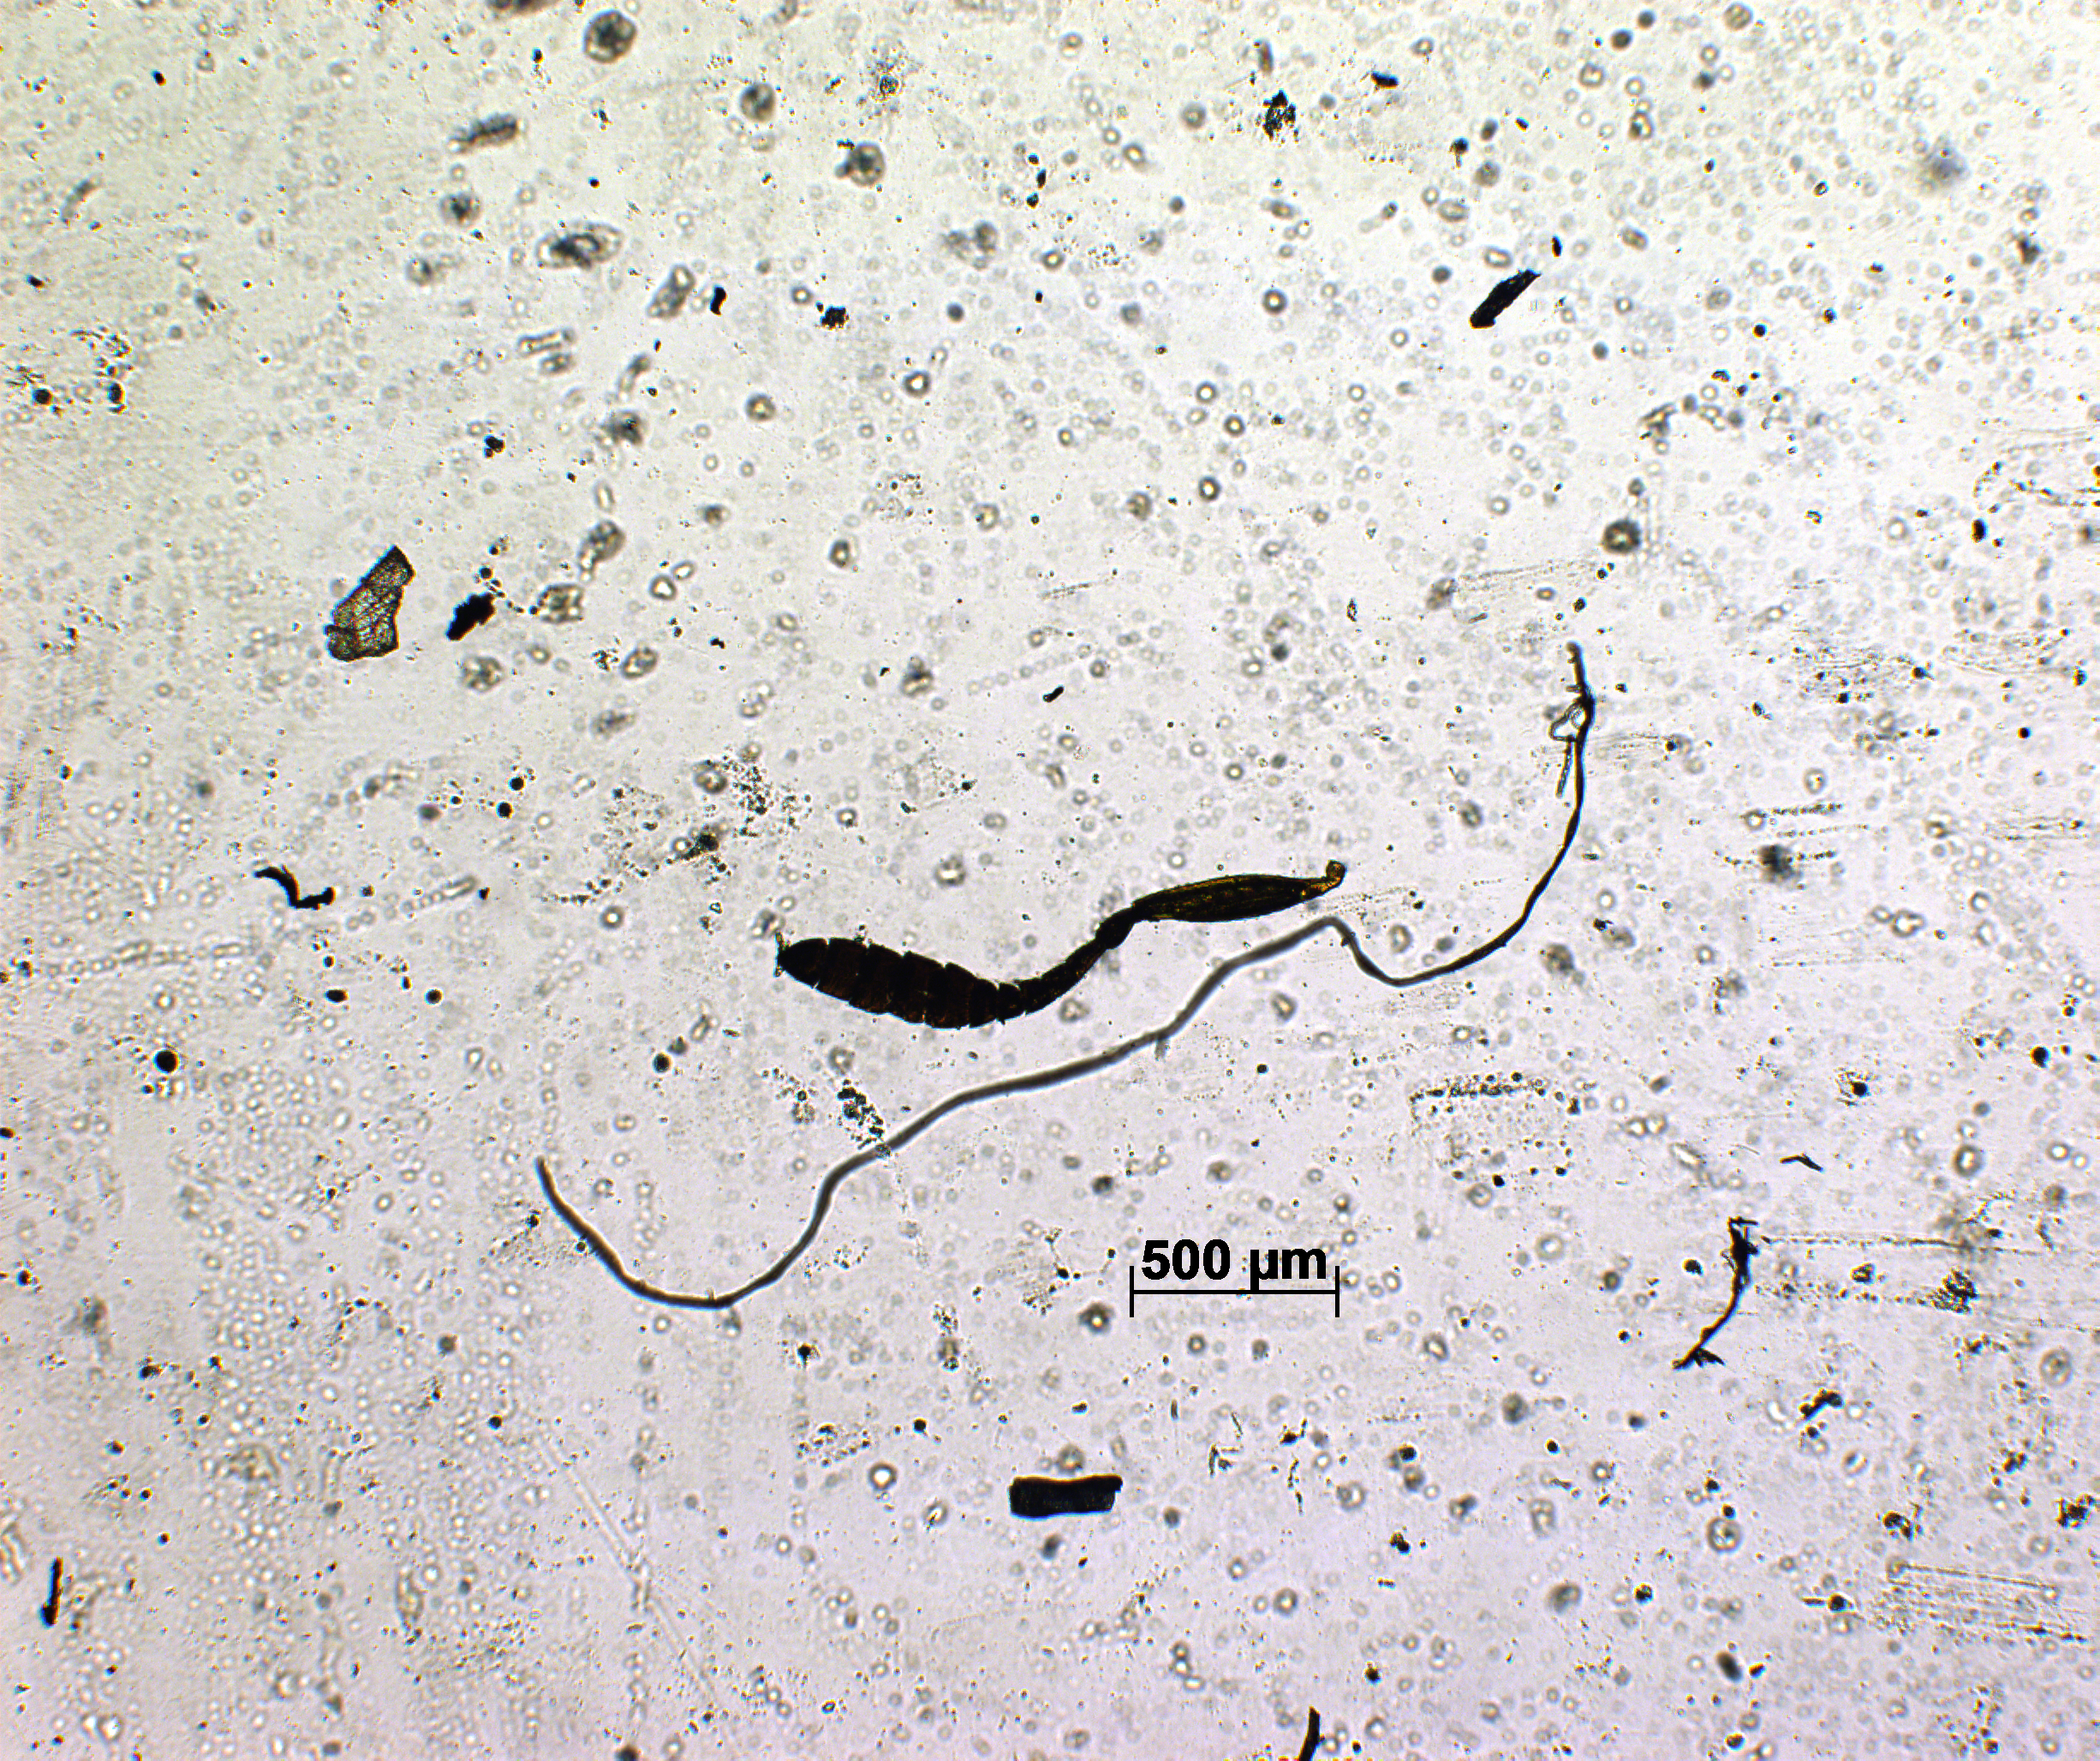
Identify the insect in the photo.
Baryconus diversus
